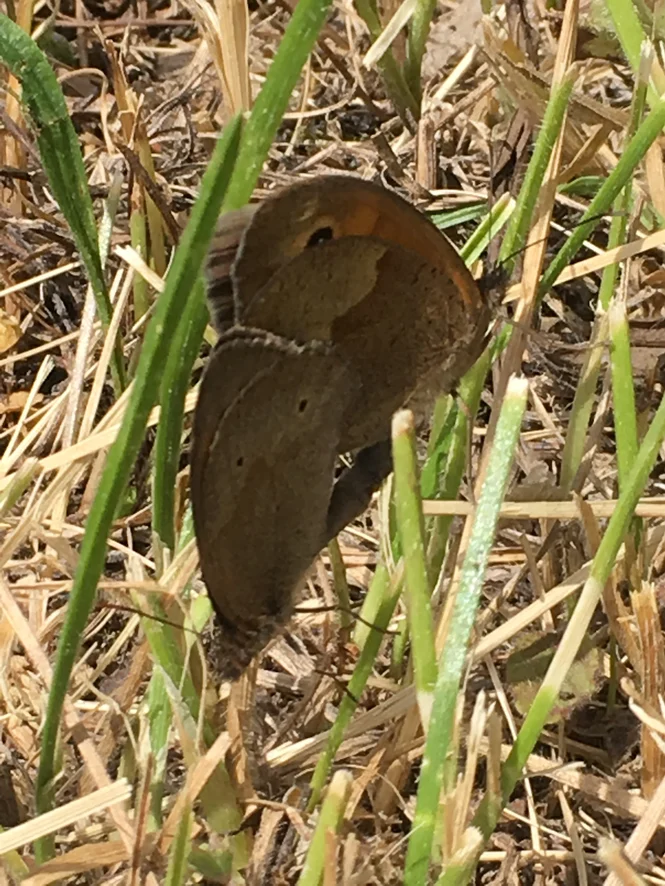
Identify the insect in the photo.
Maniola jurtina
